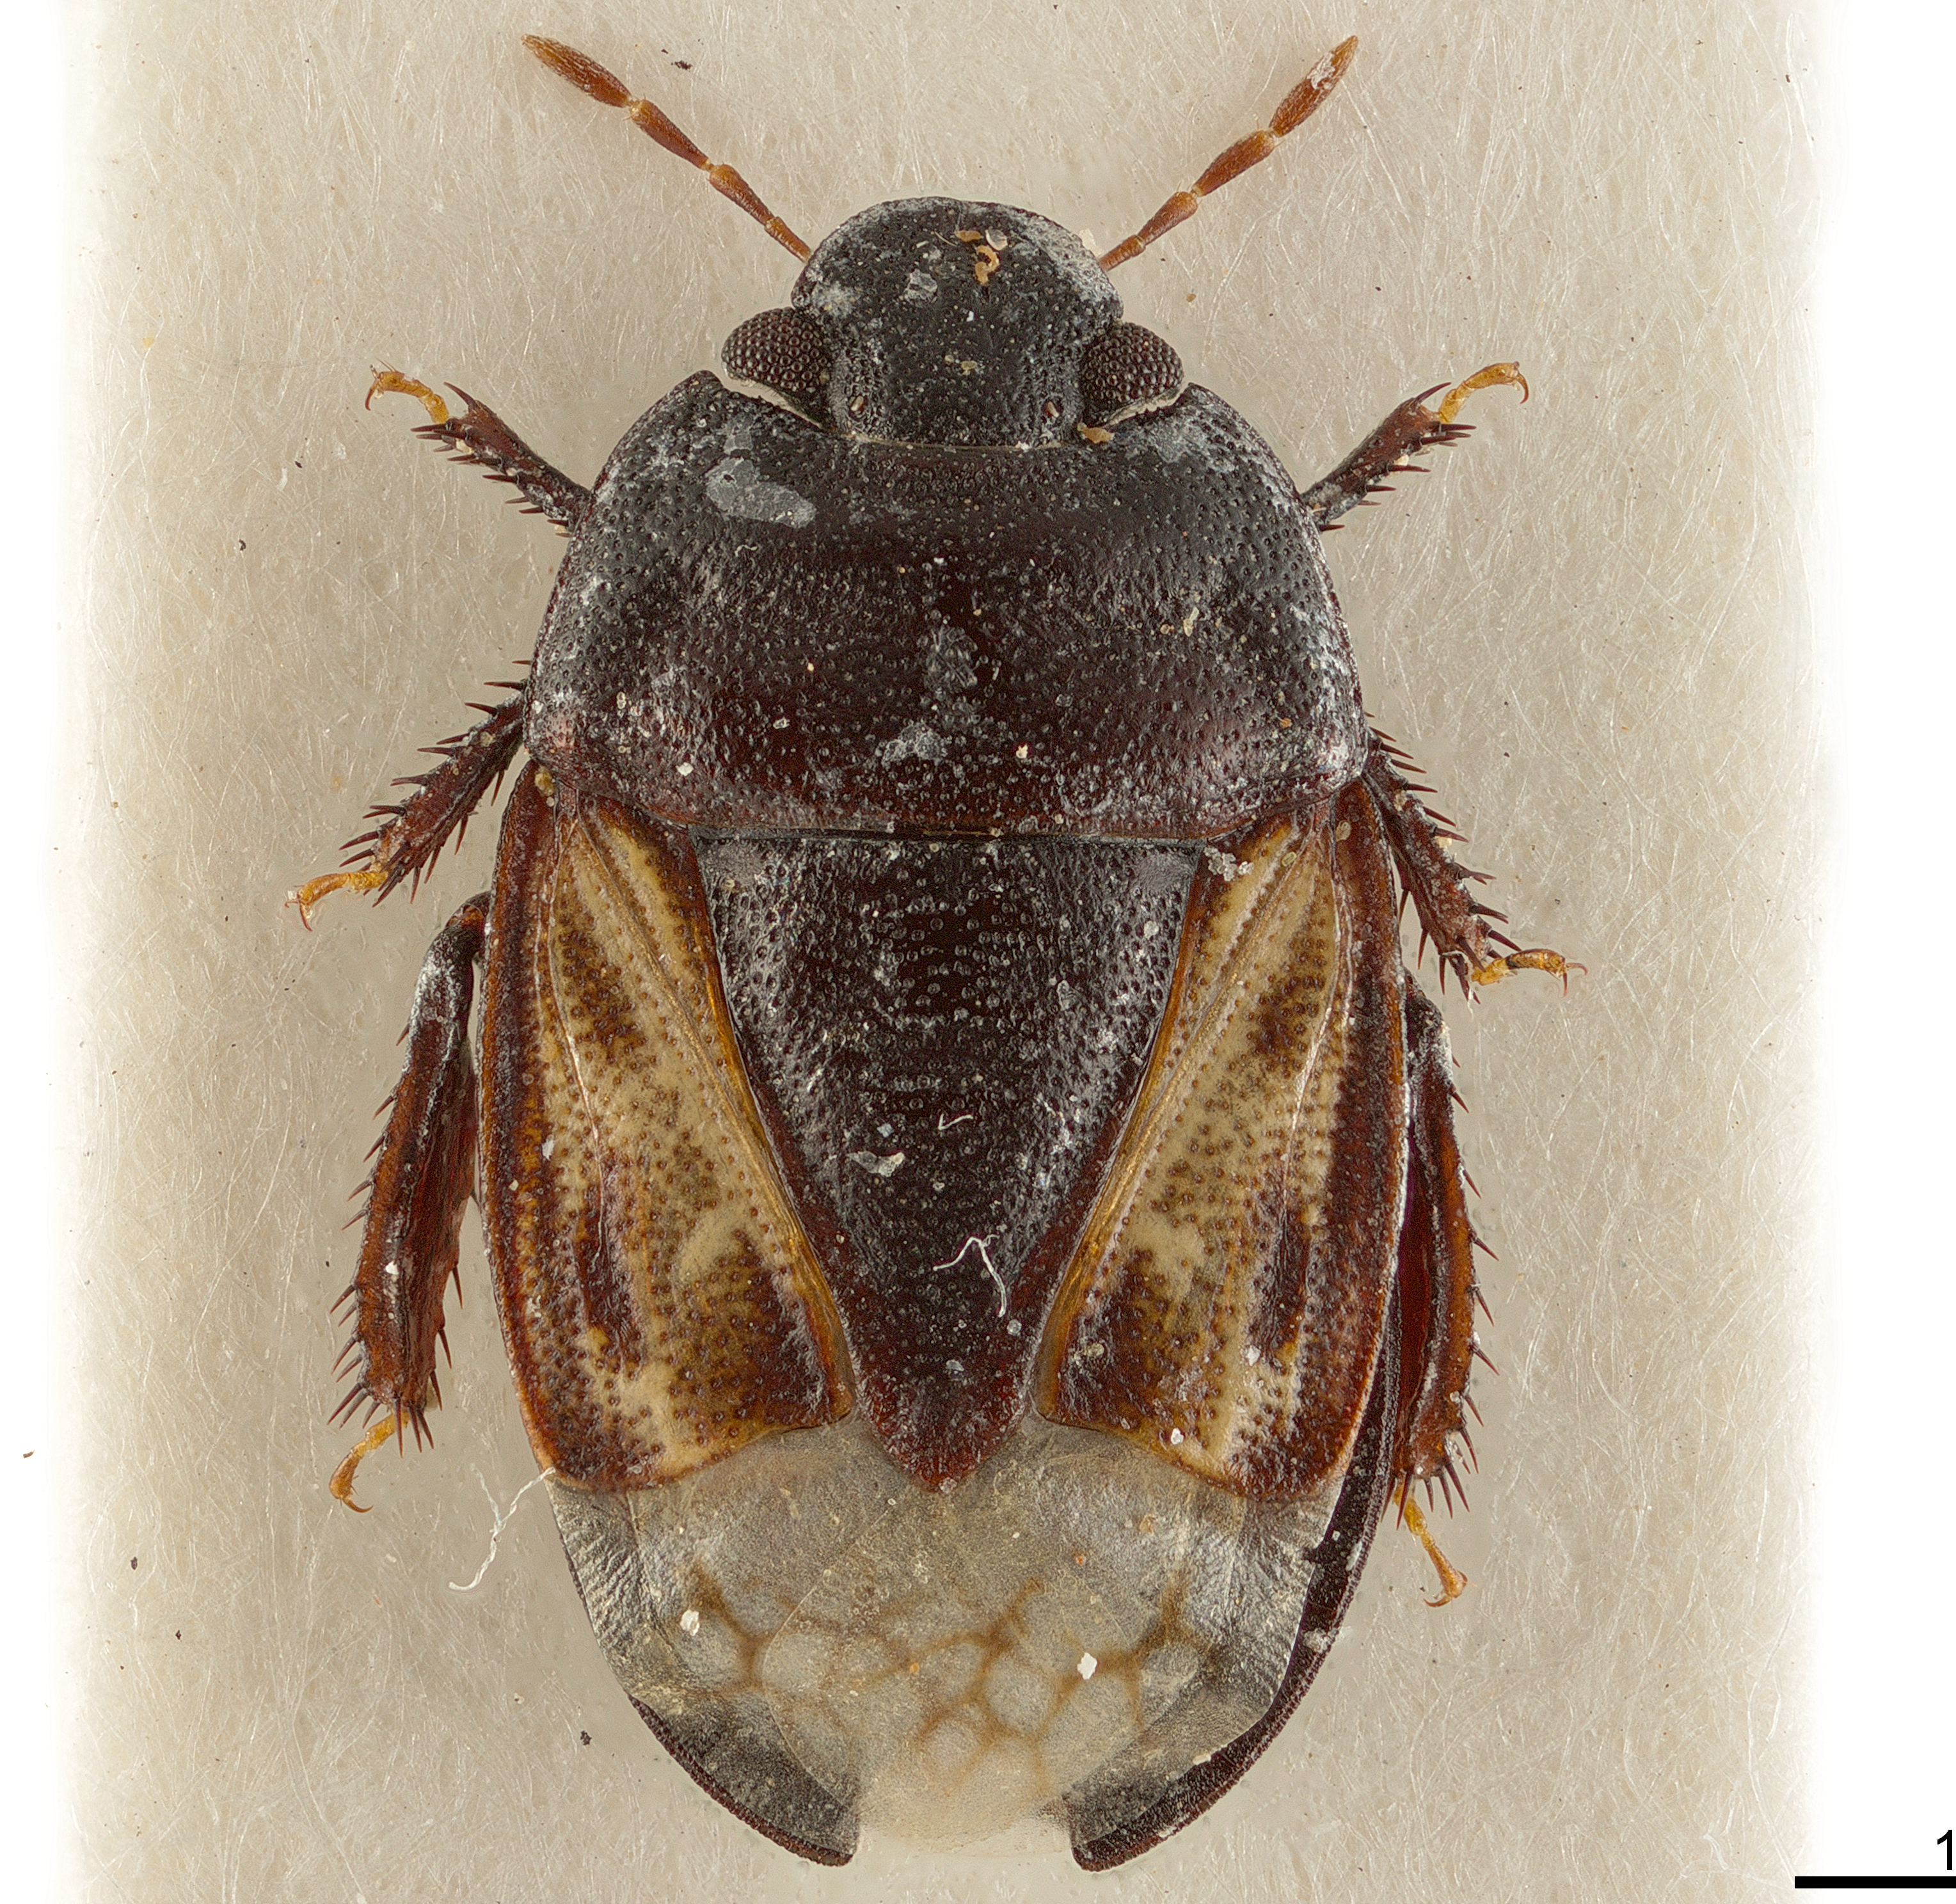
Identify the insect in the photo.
Ochetostethus nanus
